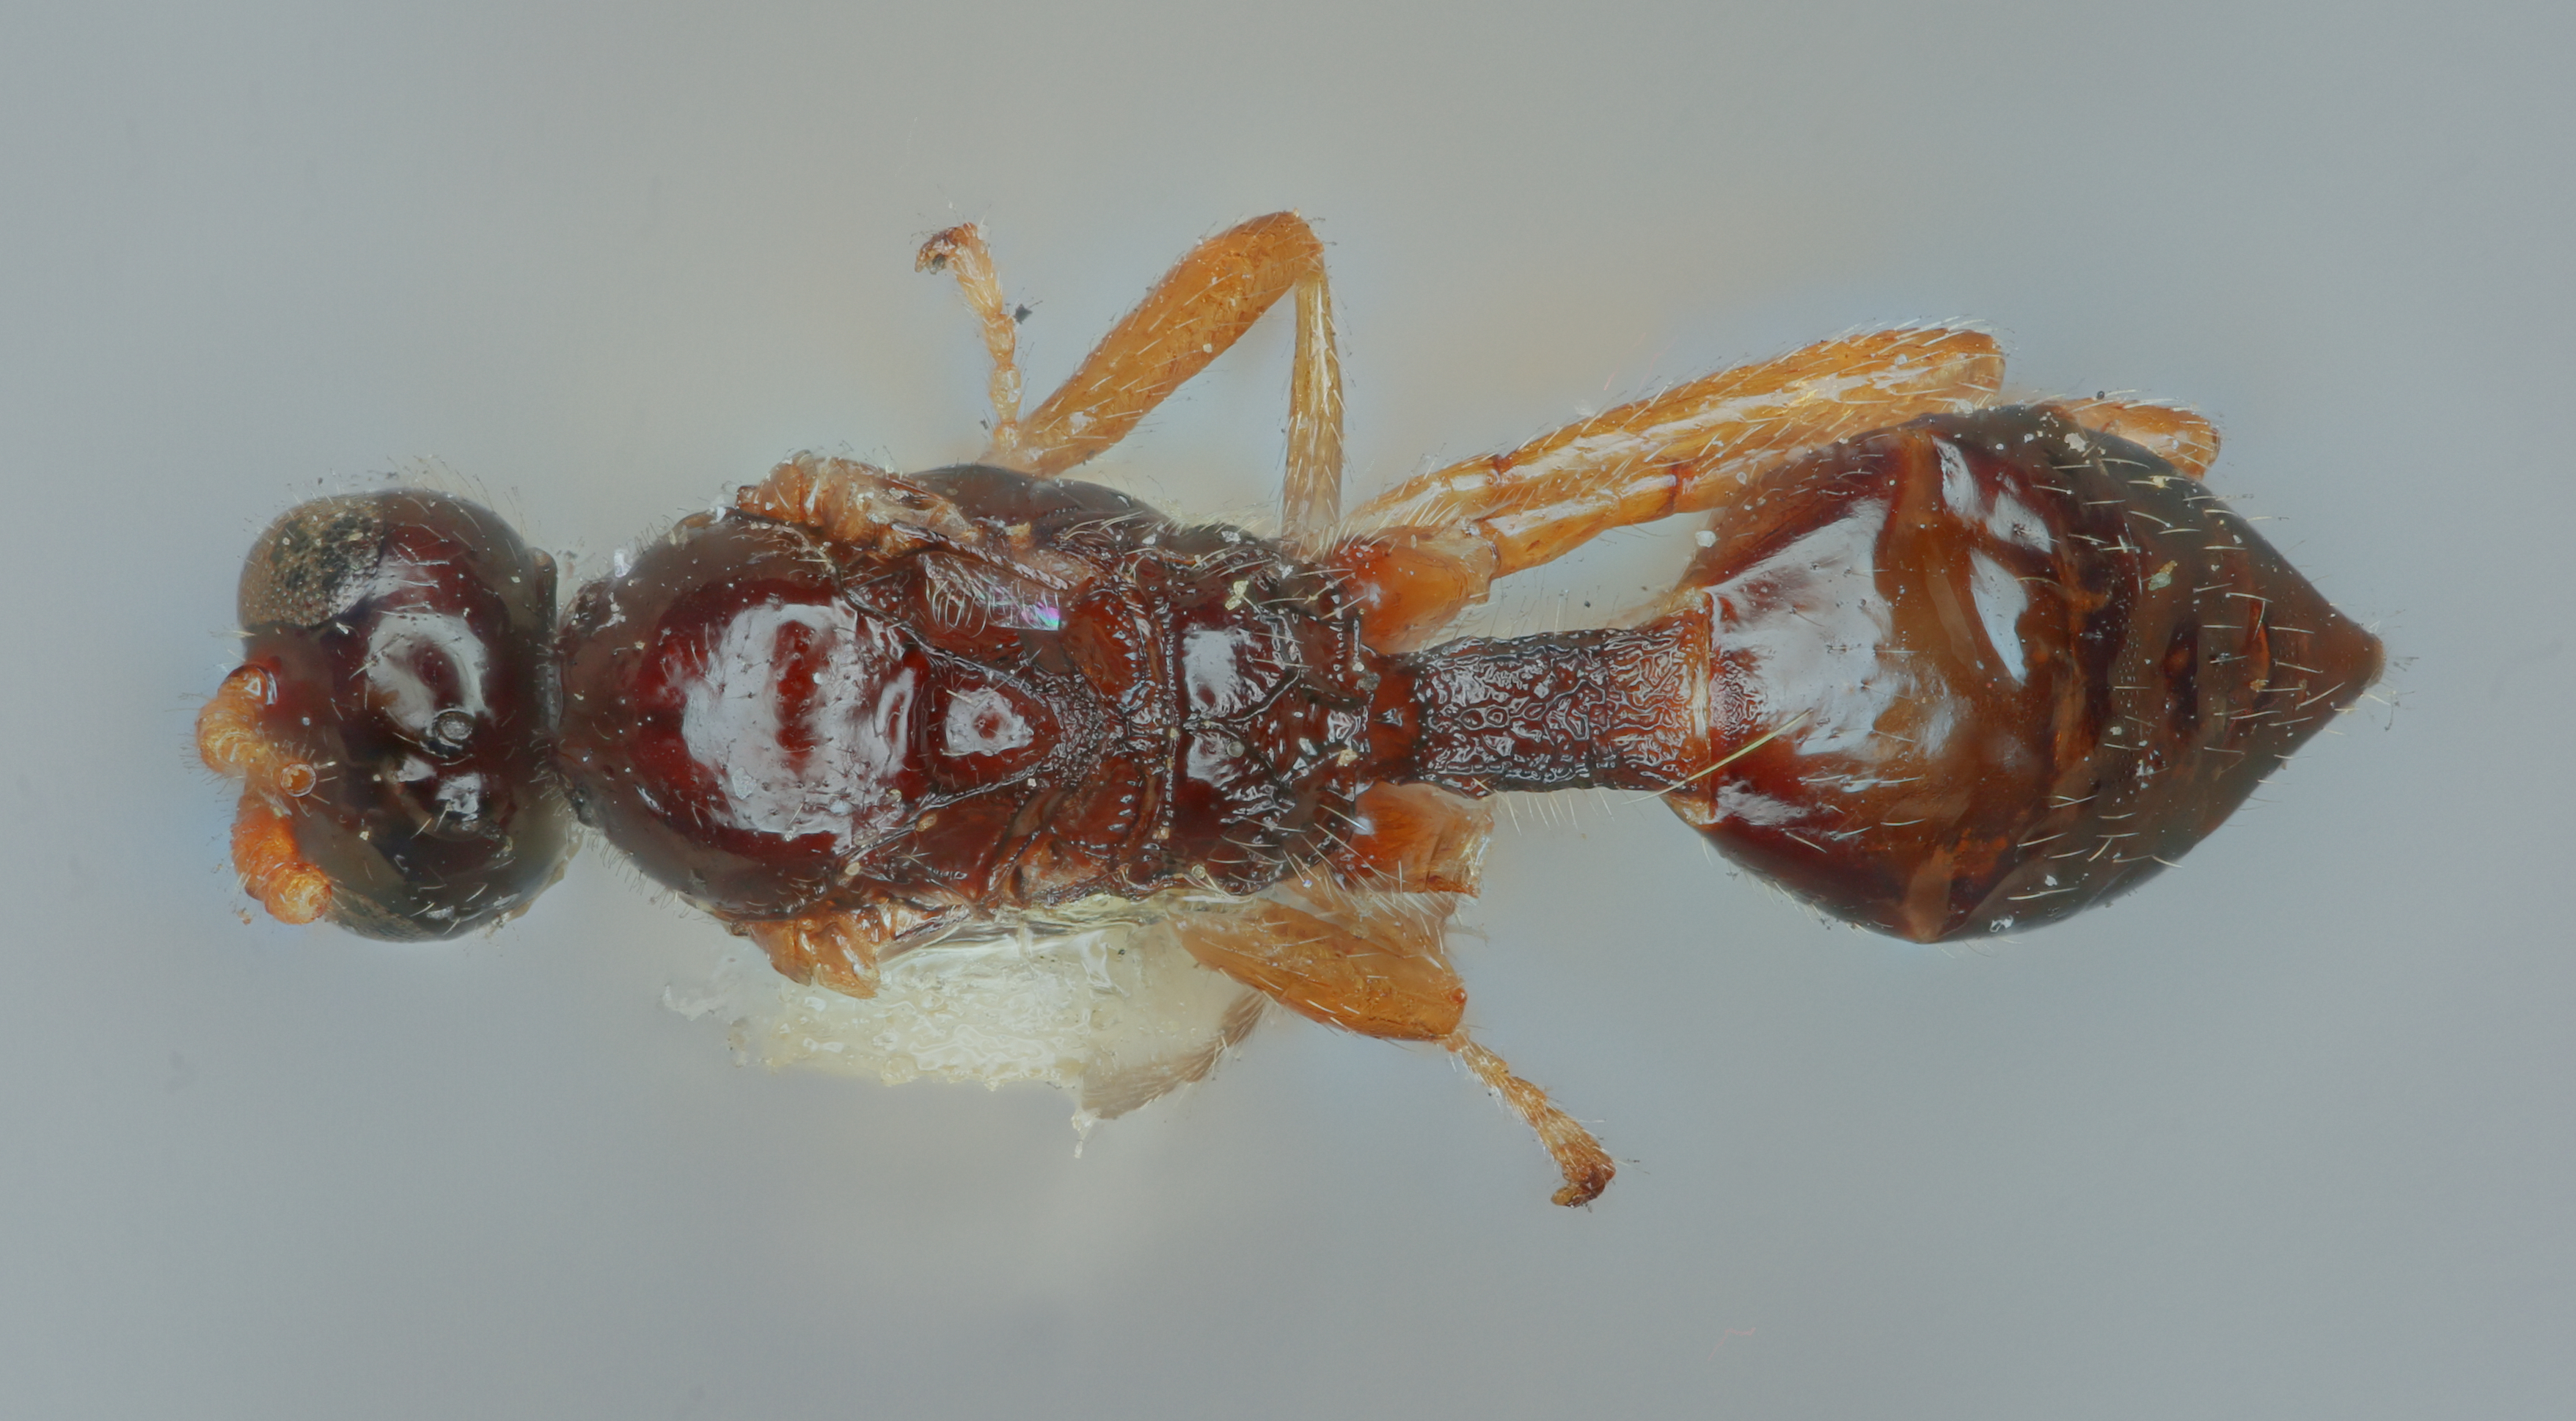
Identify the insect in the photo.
Aphidius paulensis
